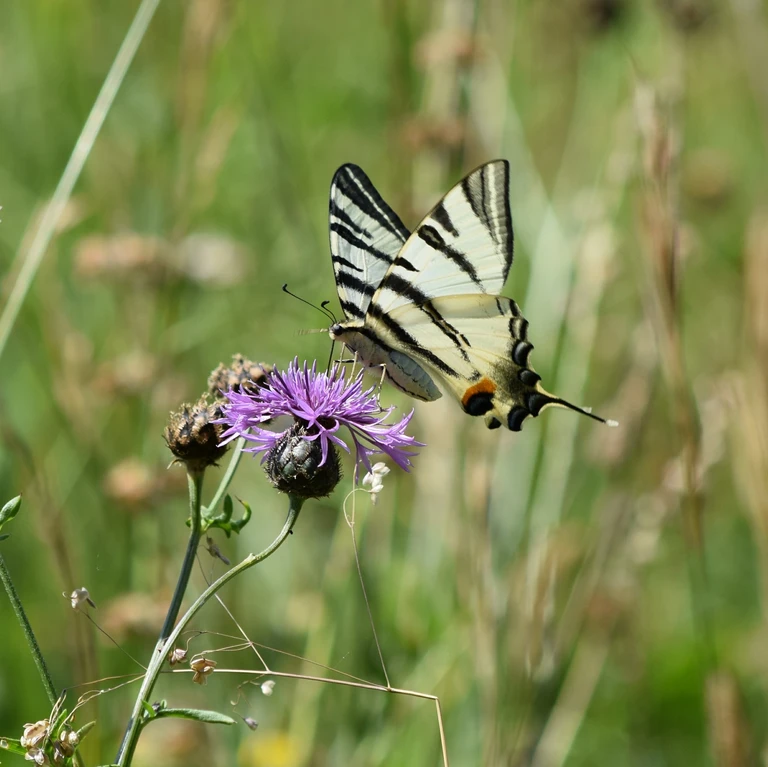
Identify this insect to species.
Iphiclides podalirius
